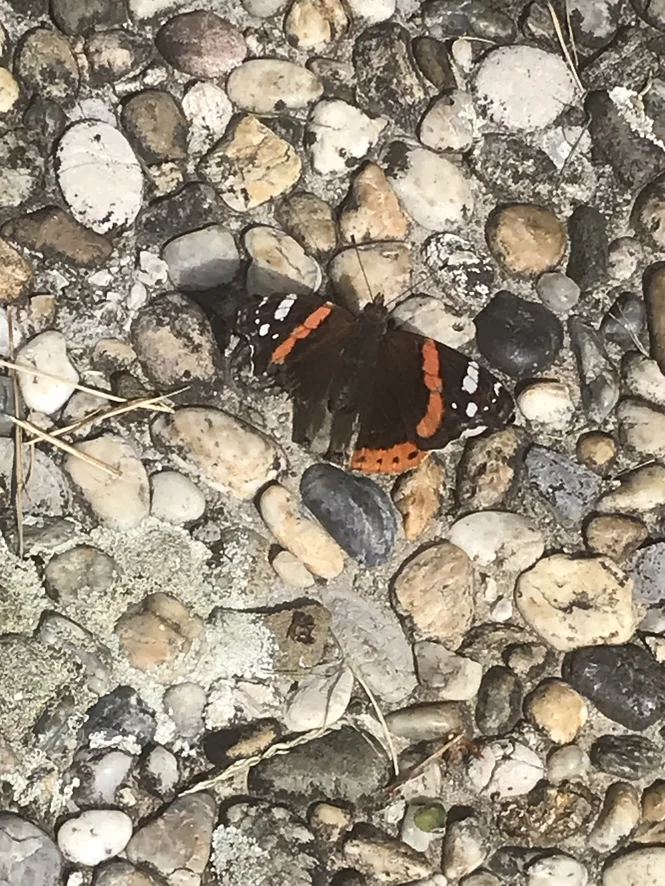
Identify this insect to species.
Vanessa atalanta
